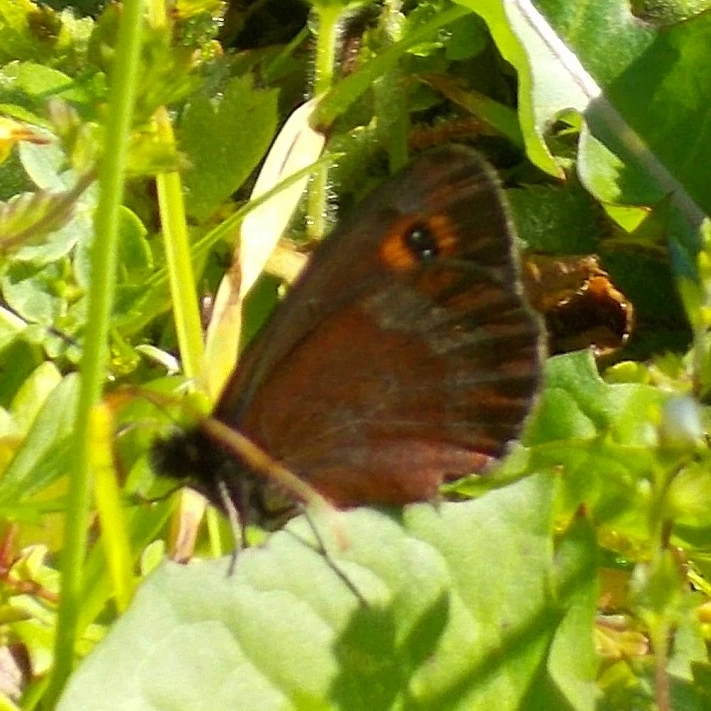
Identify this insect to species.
Erebia aethiops
